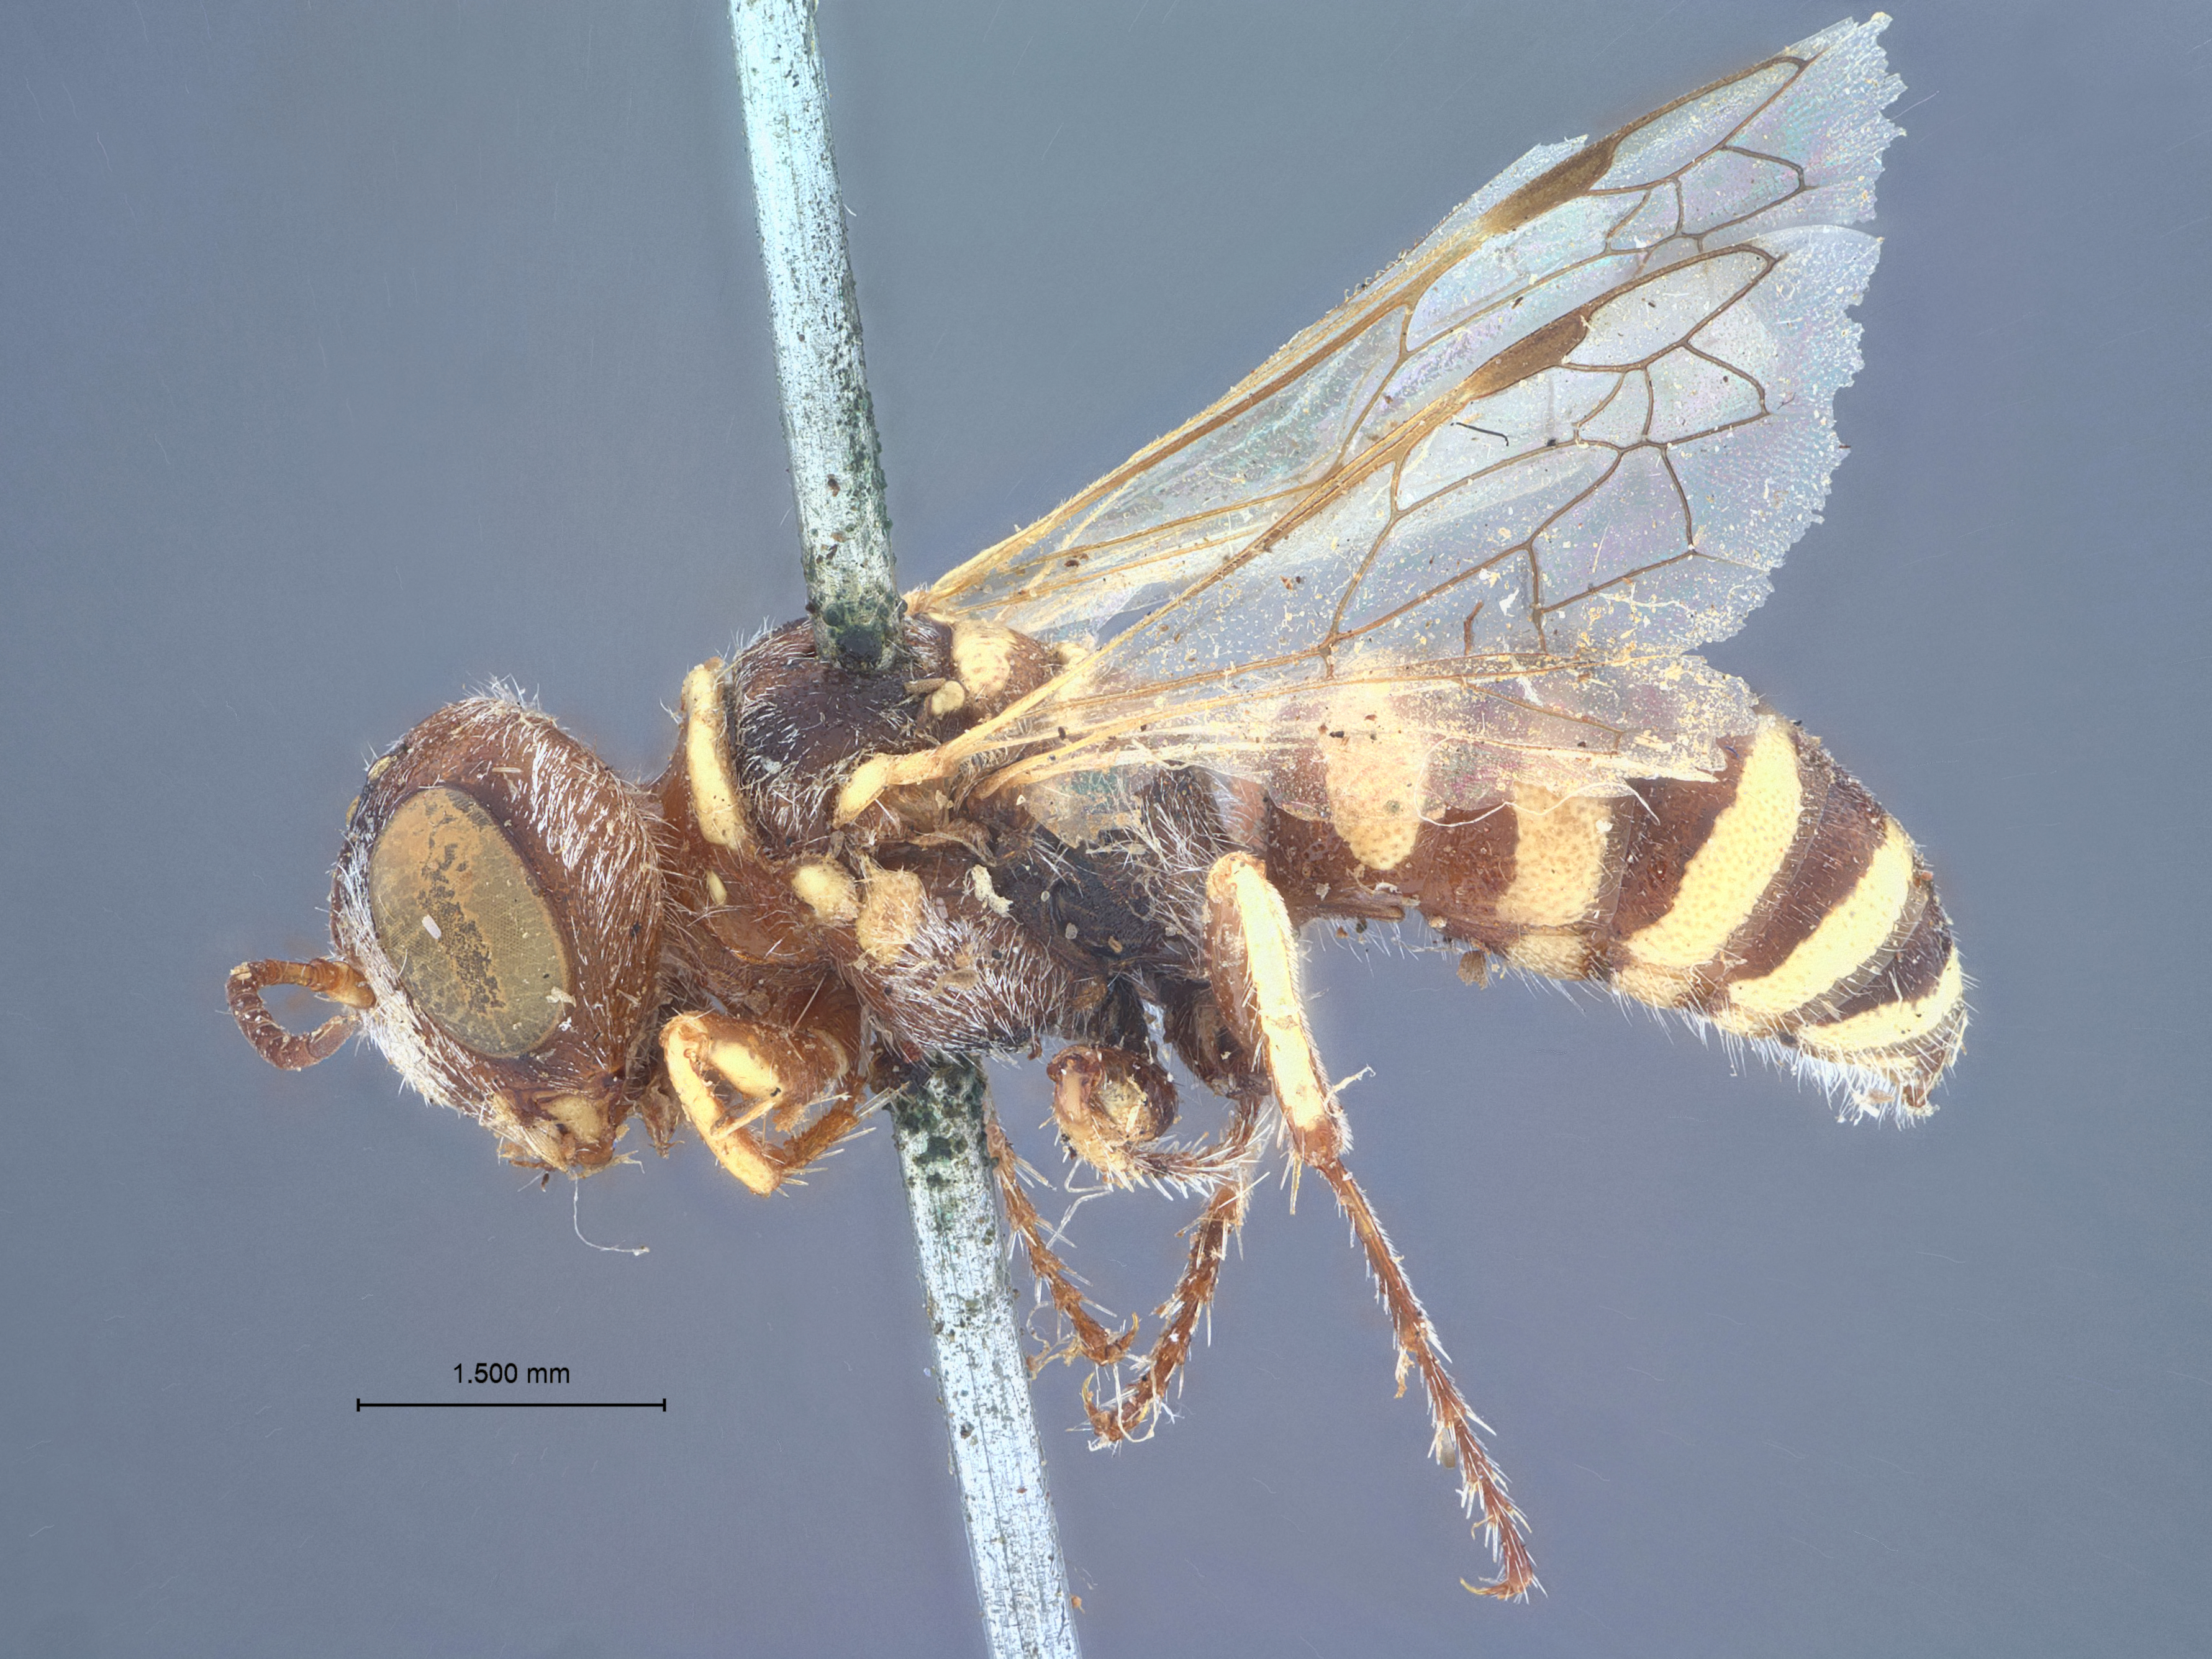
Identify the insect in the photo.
Aphilanthops utahensis
